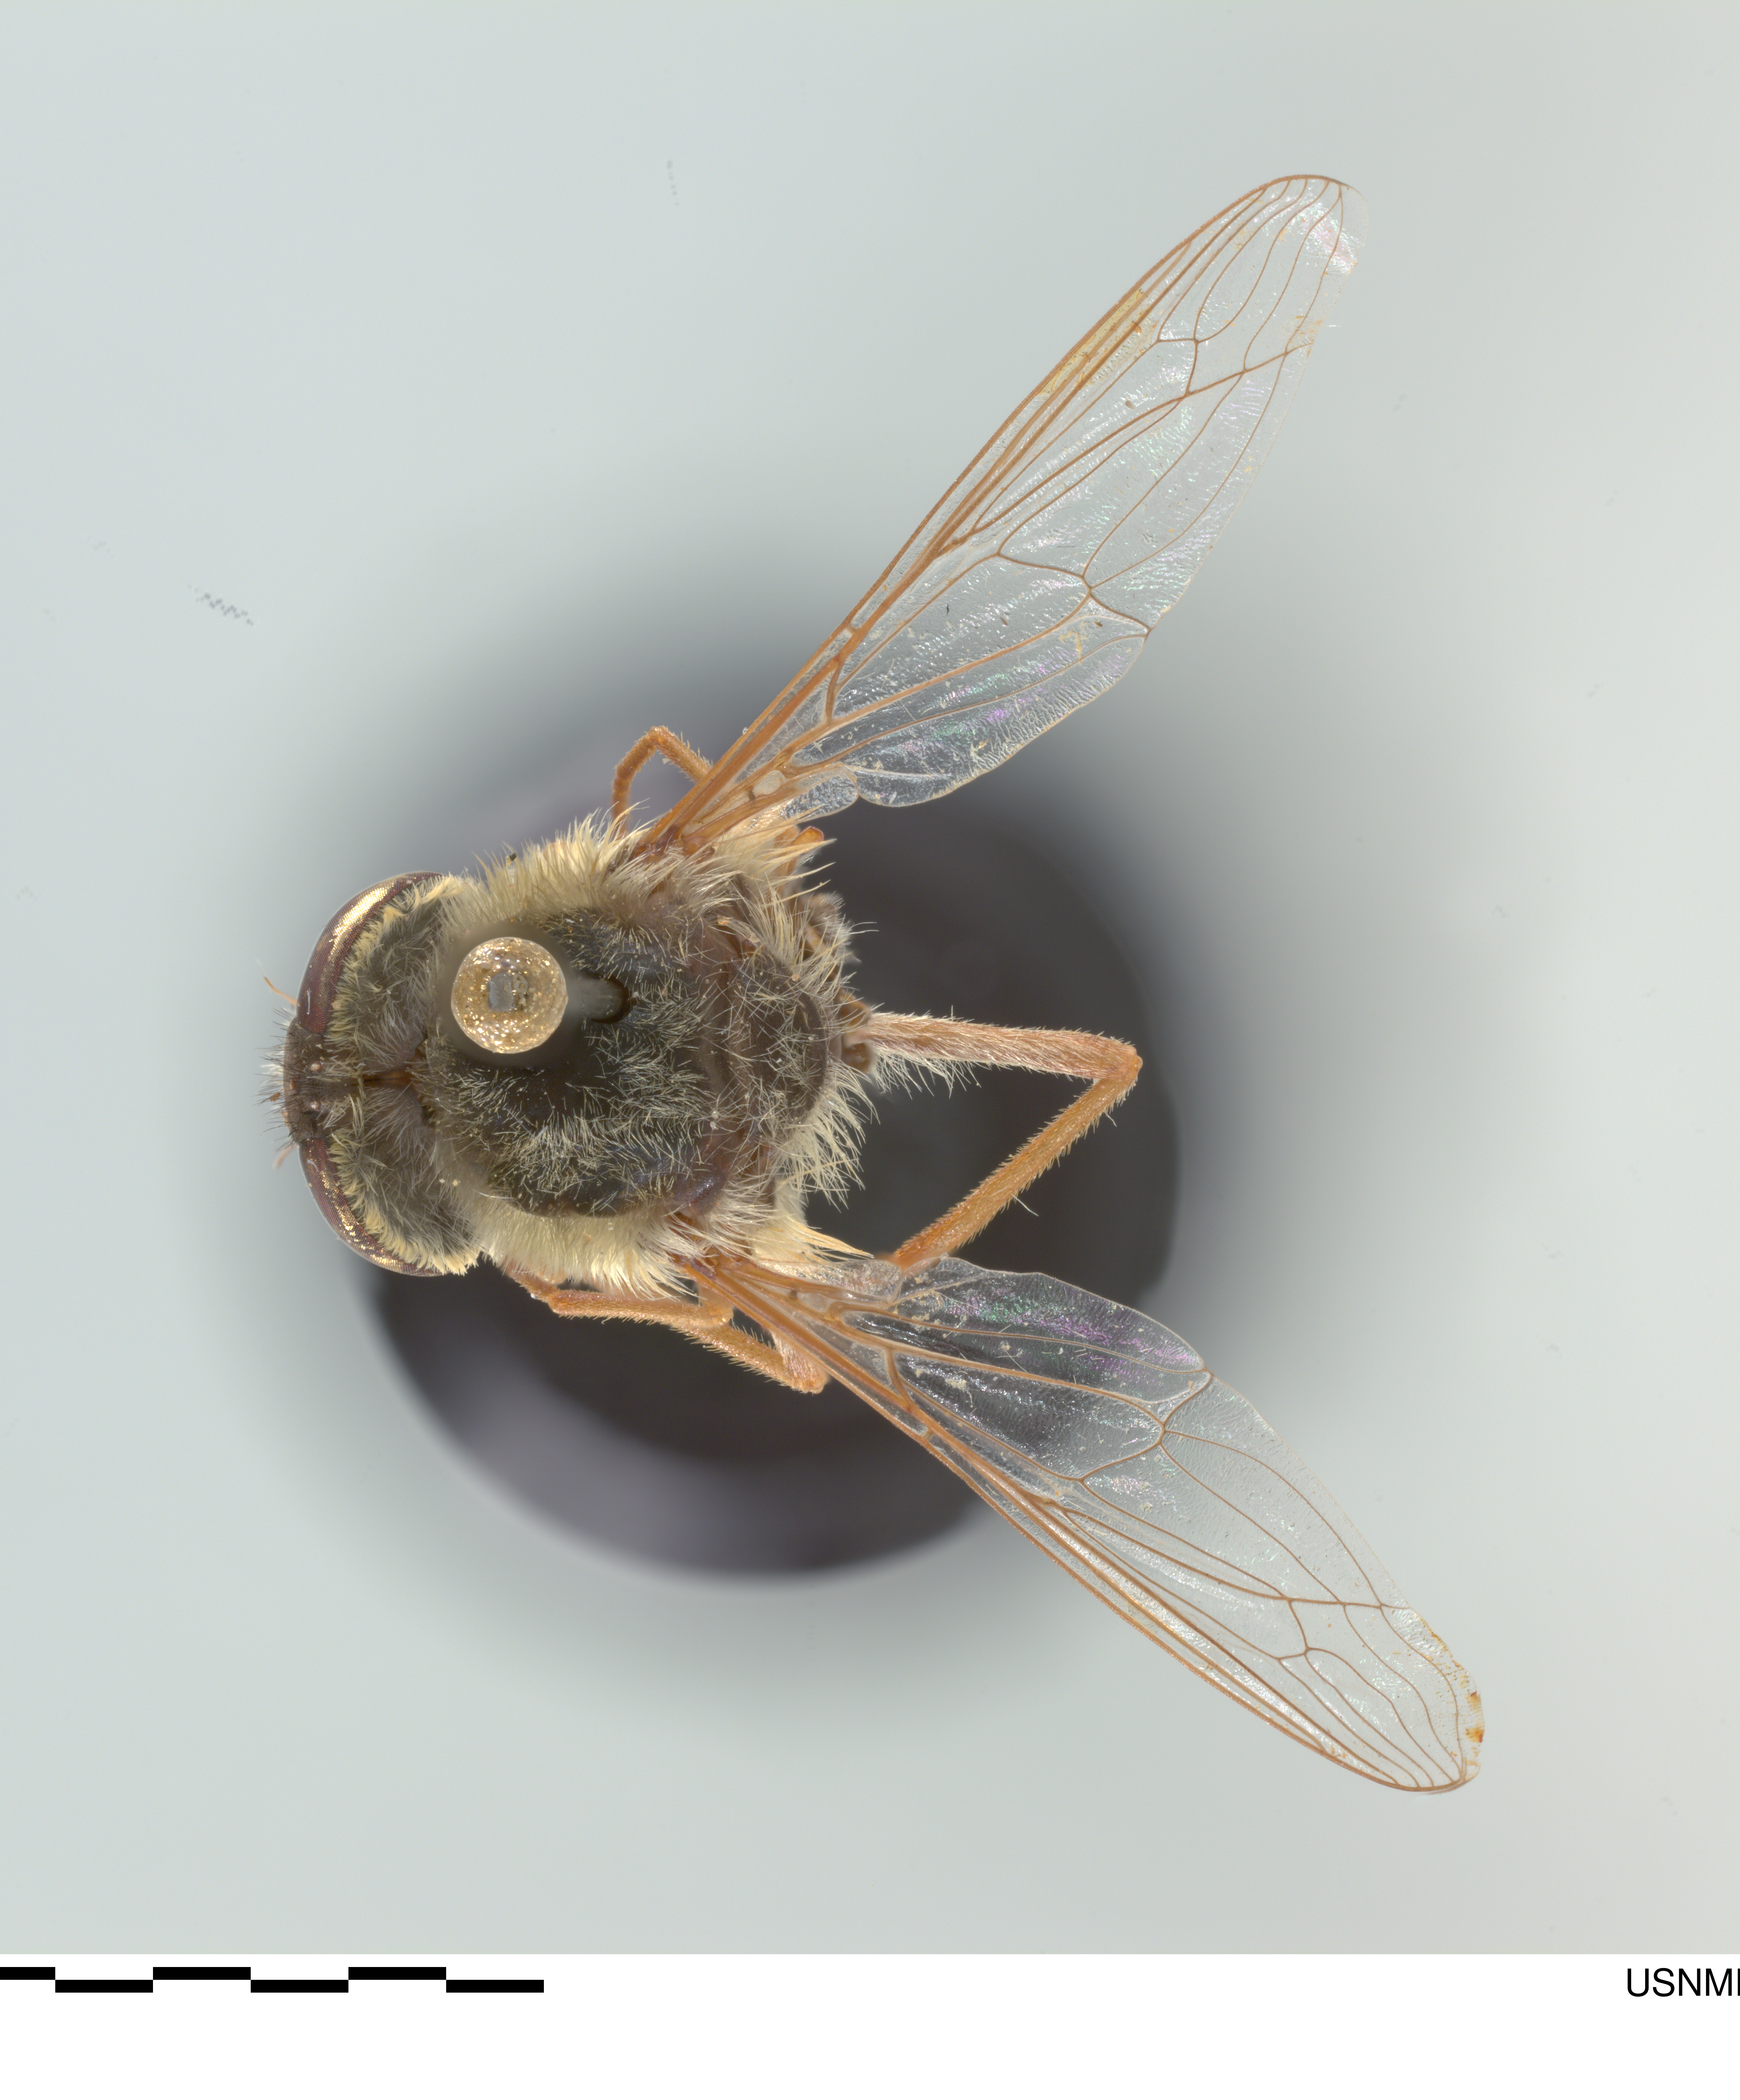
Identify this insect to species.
Neorhynchocephalus sackenii
